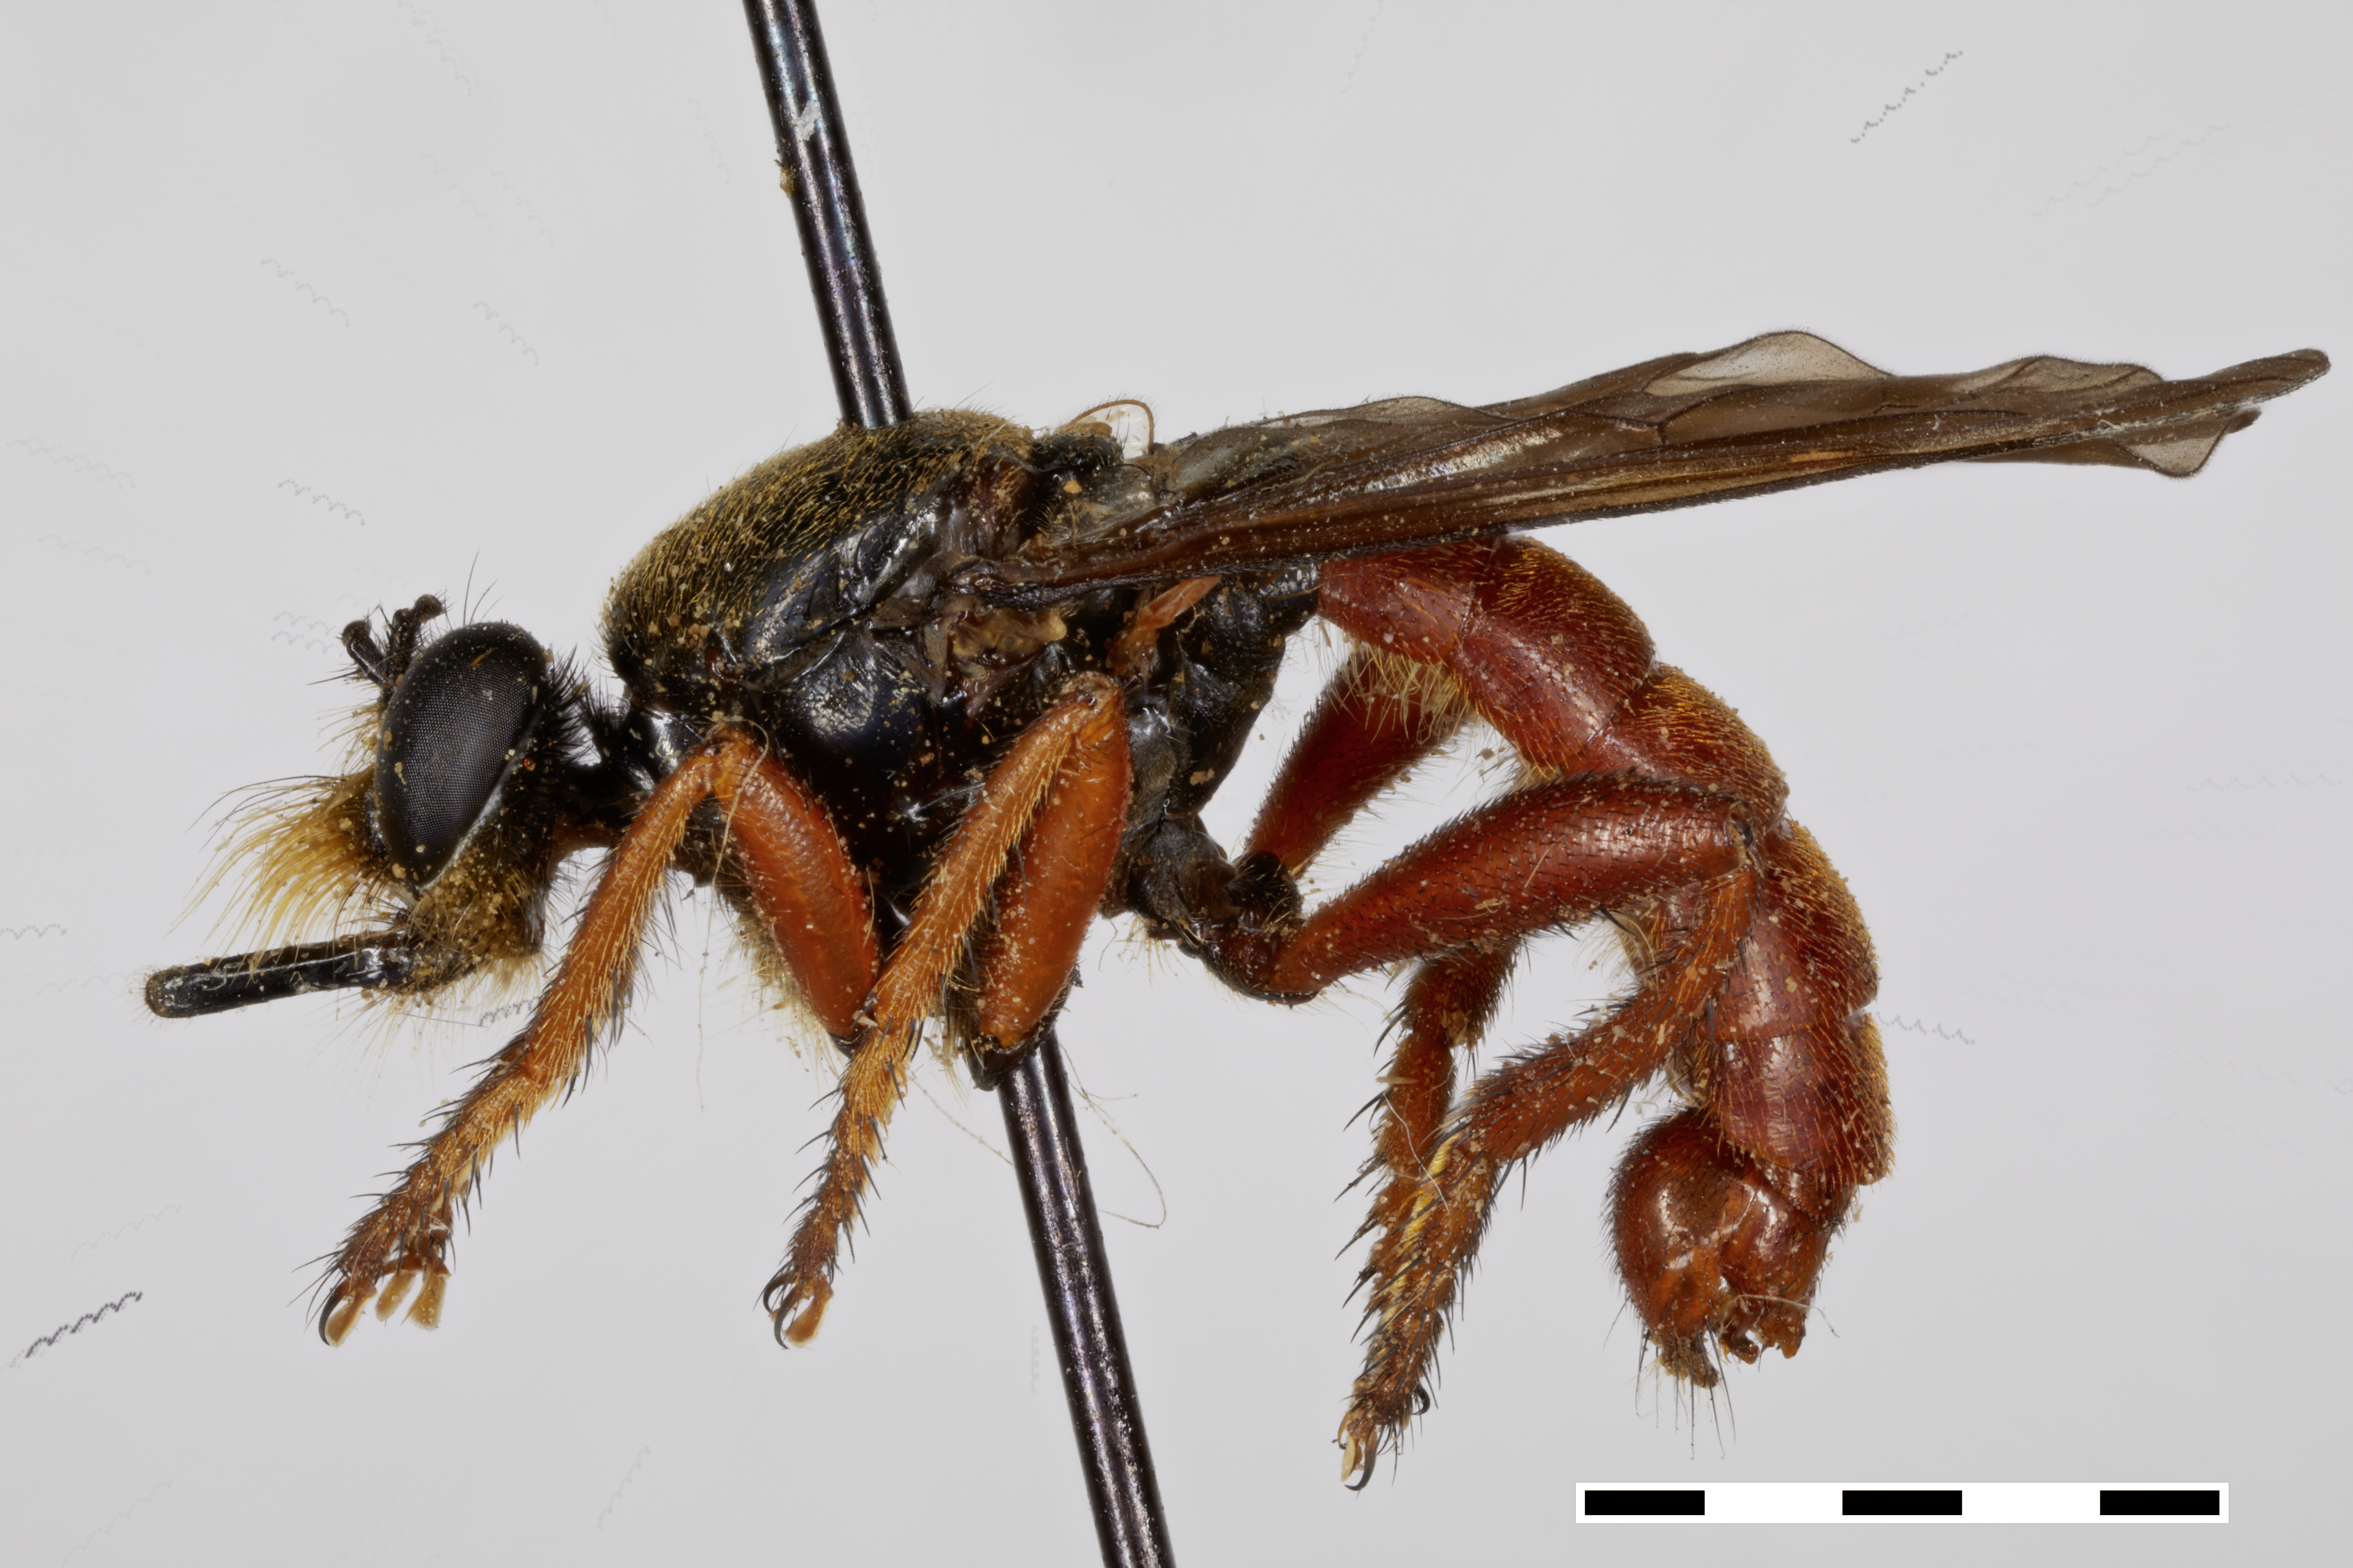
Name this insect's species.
Laphria felis
